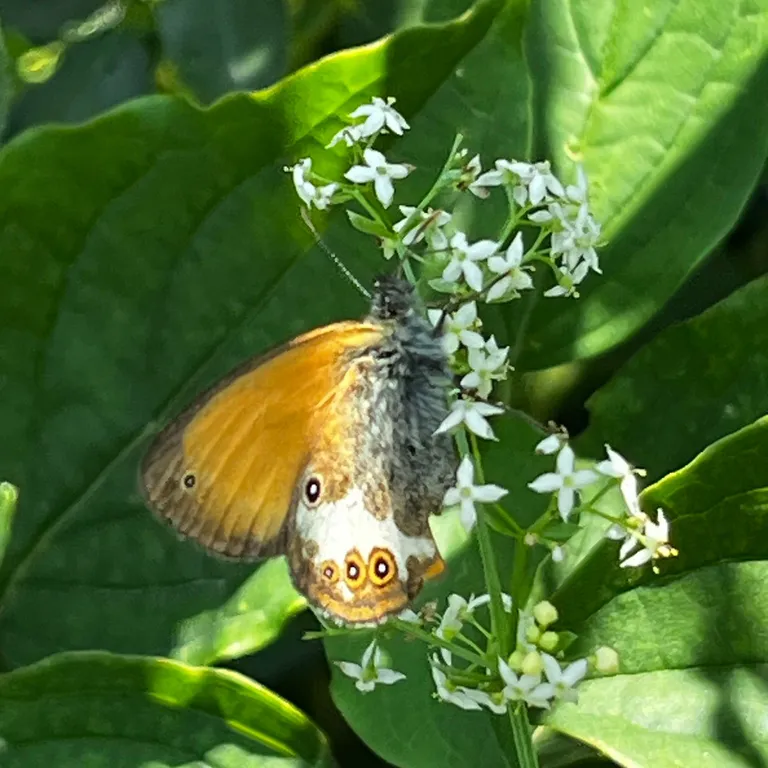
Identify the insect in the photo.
Coenonympha arcania
